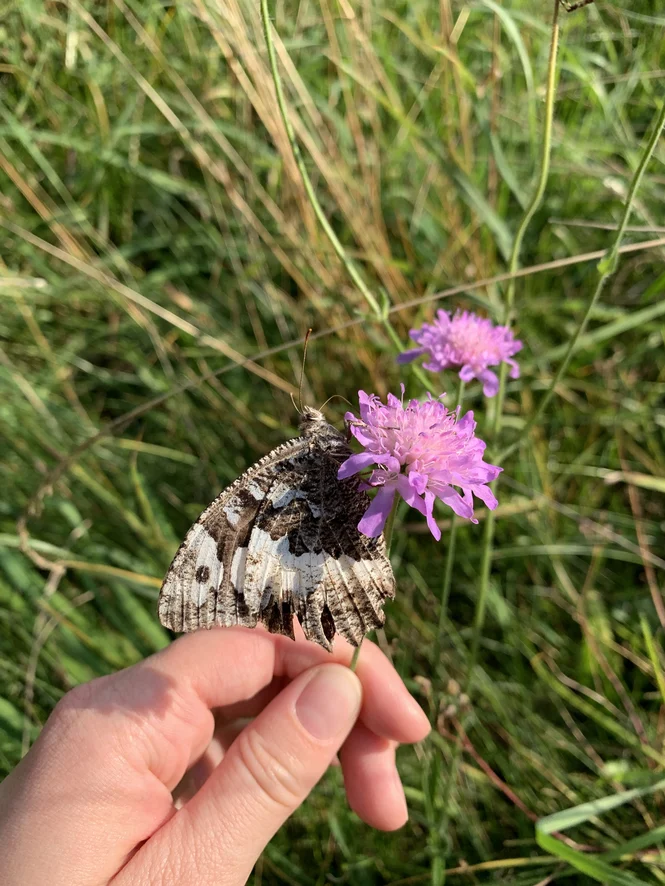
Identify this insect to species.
Brintesia circe
